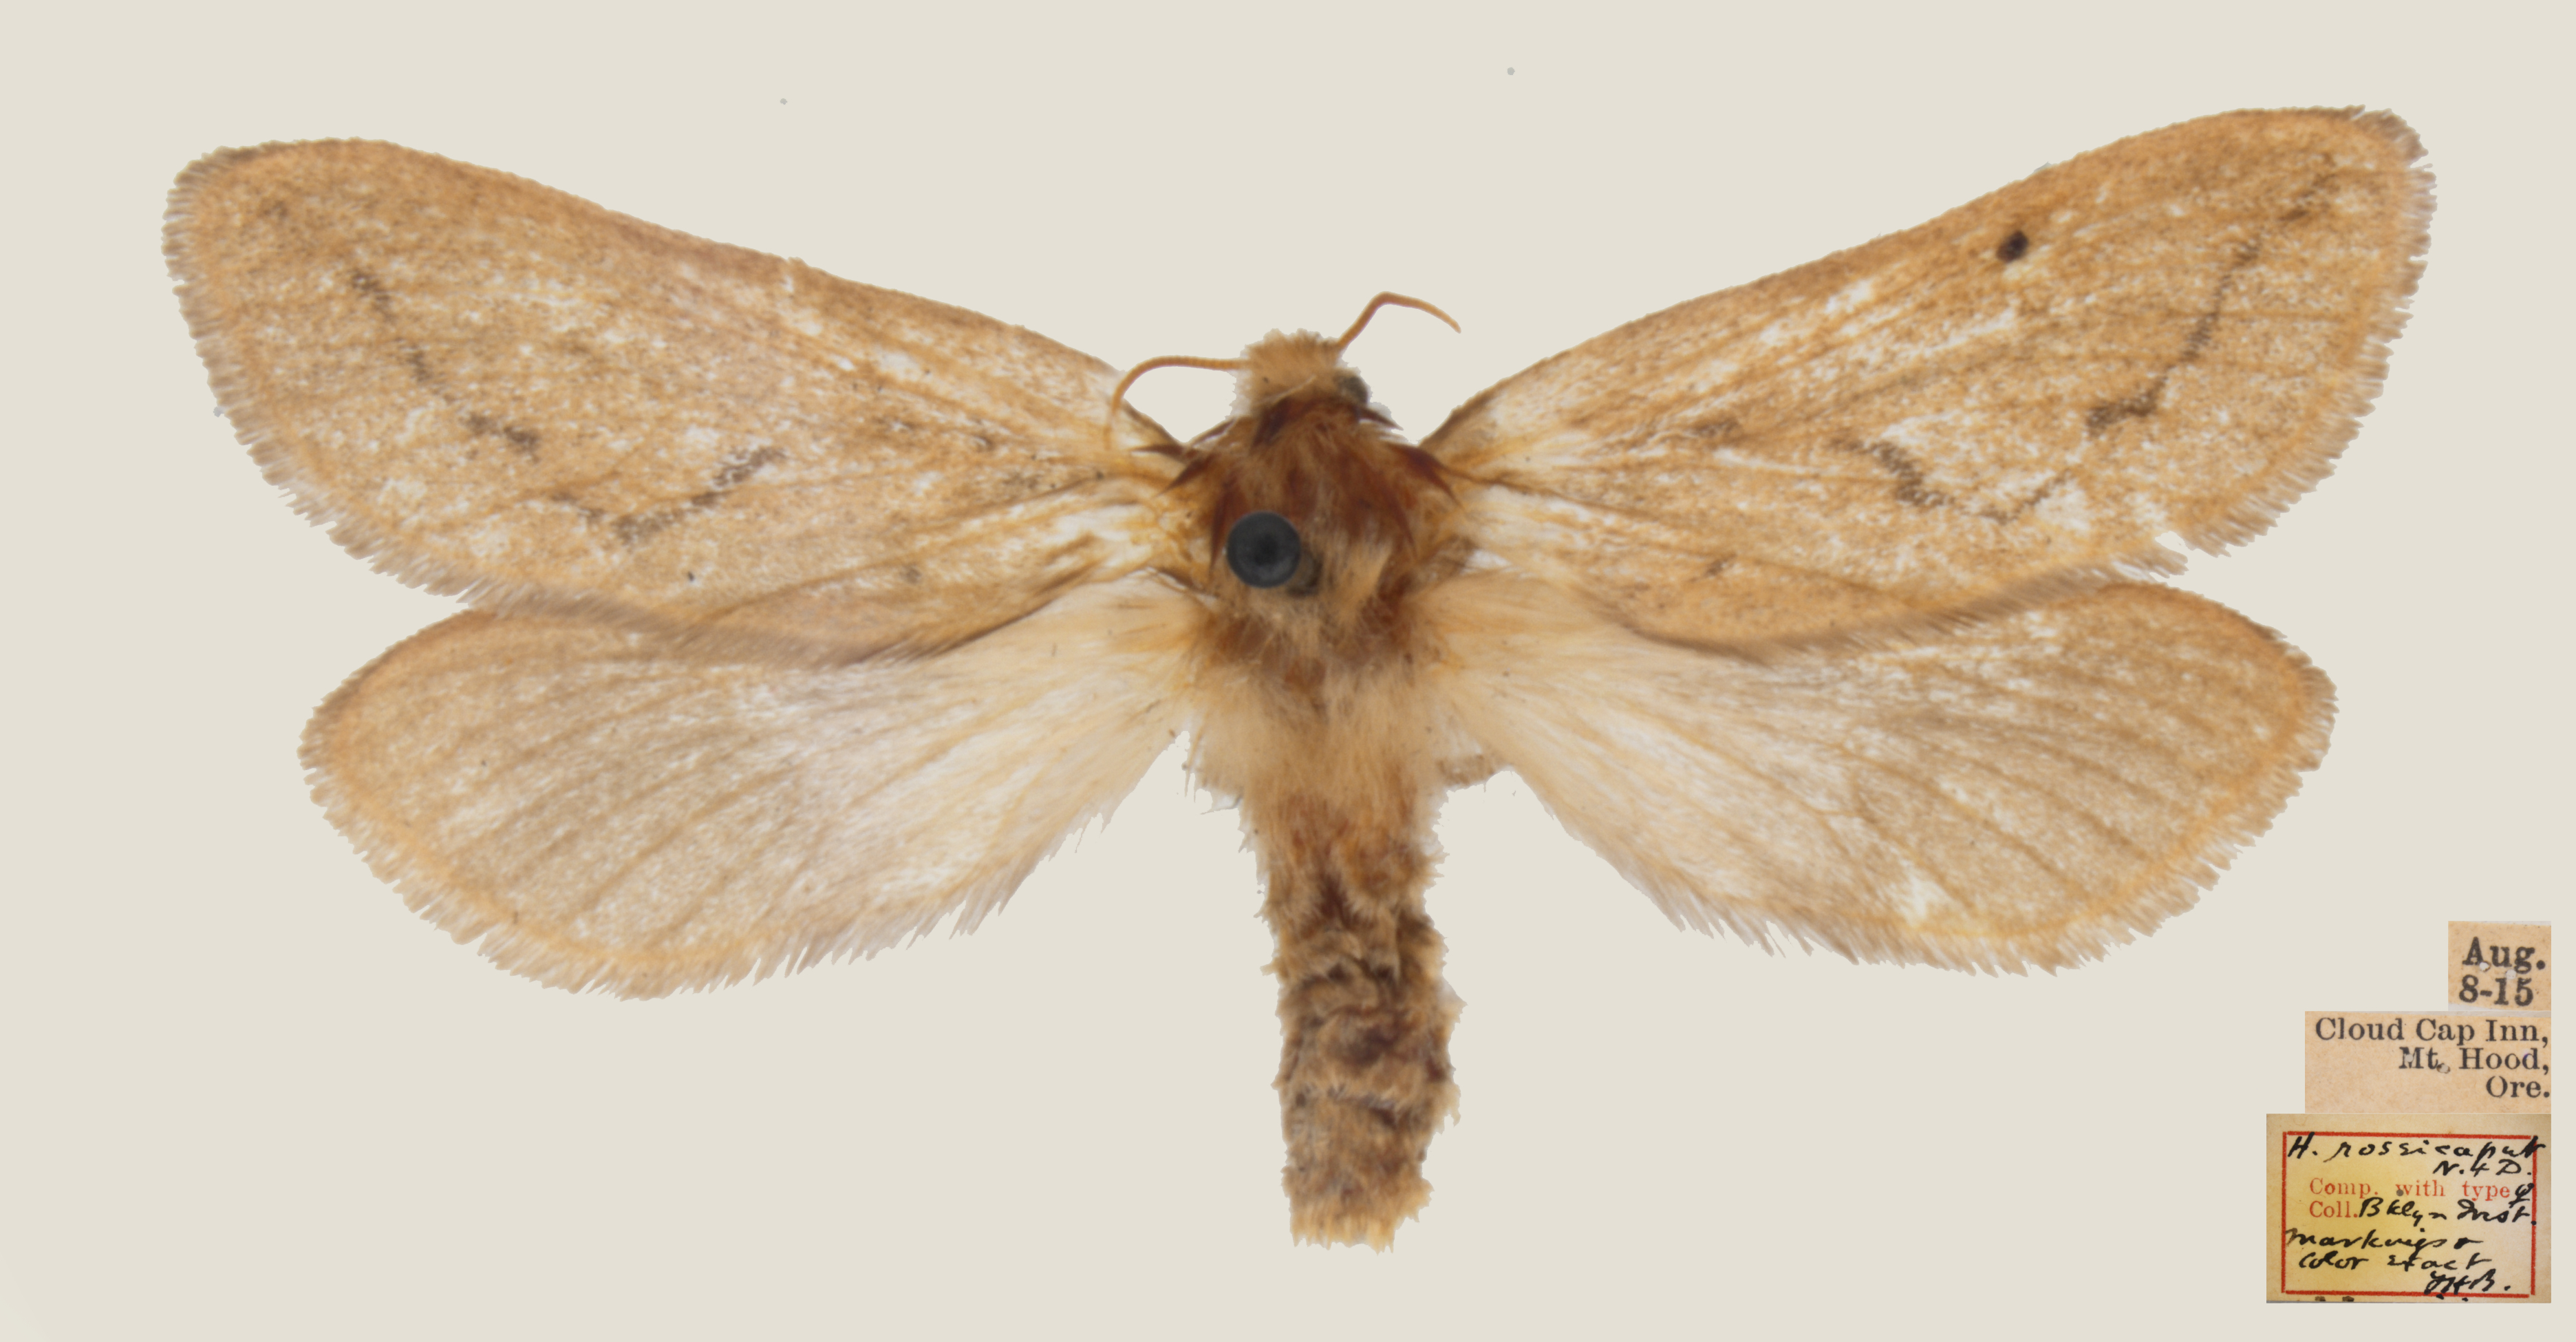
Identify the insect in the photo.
Hepialus roseicaput
